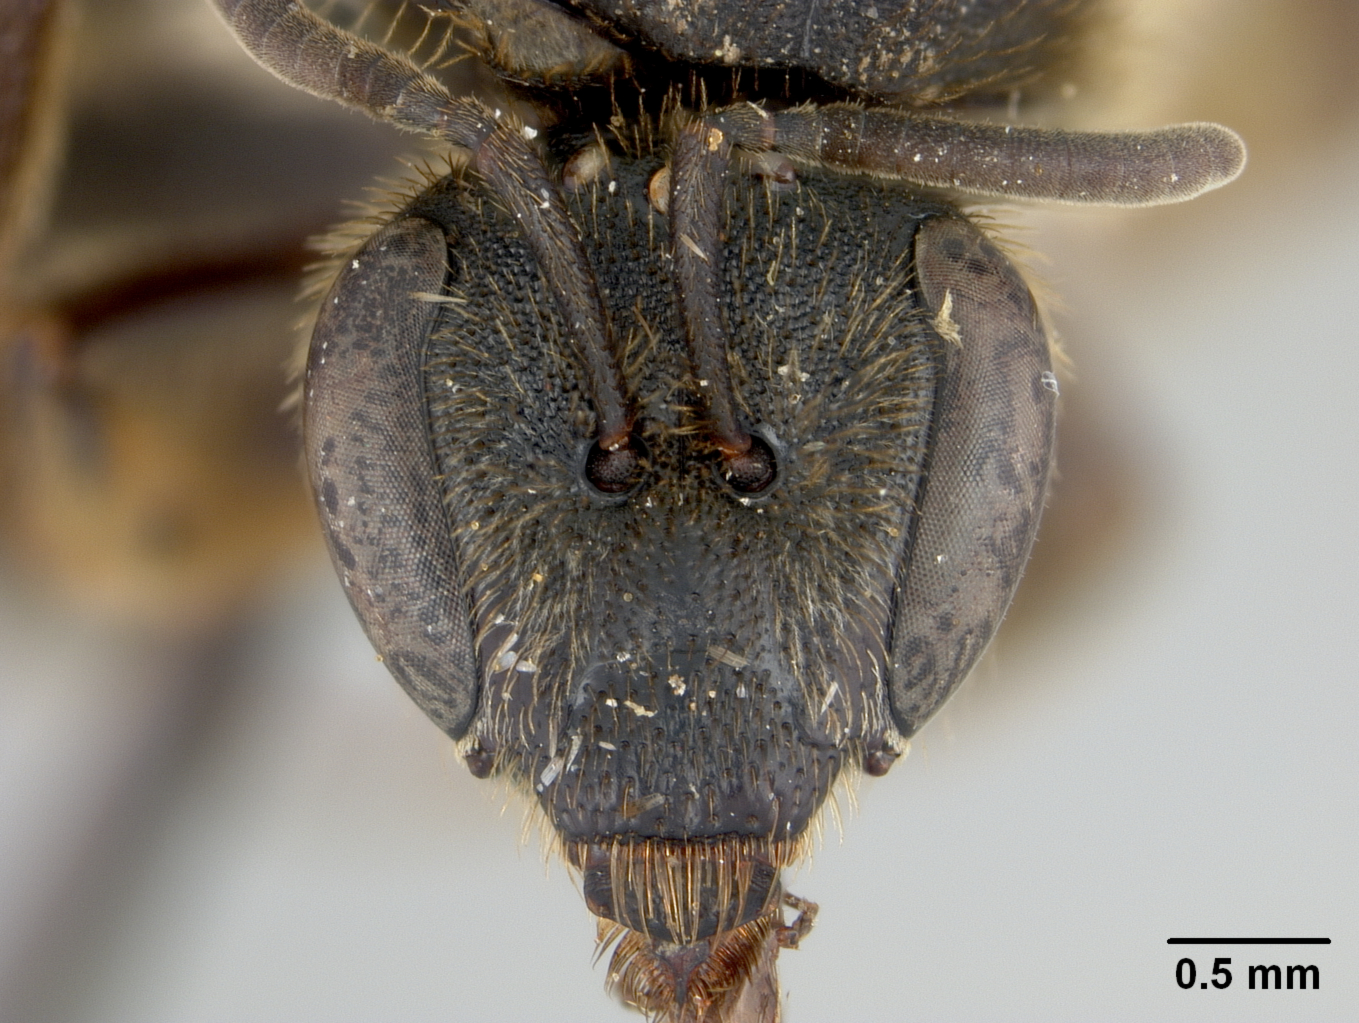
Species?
Halictus tacitus
